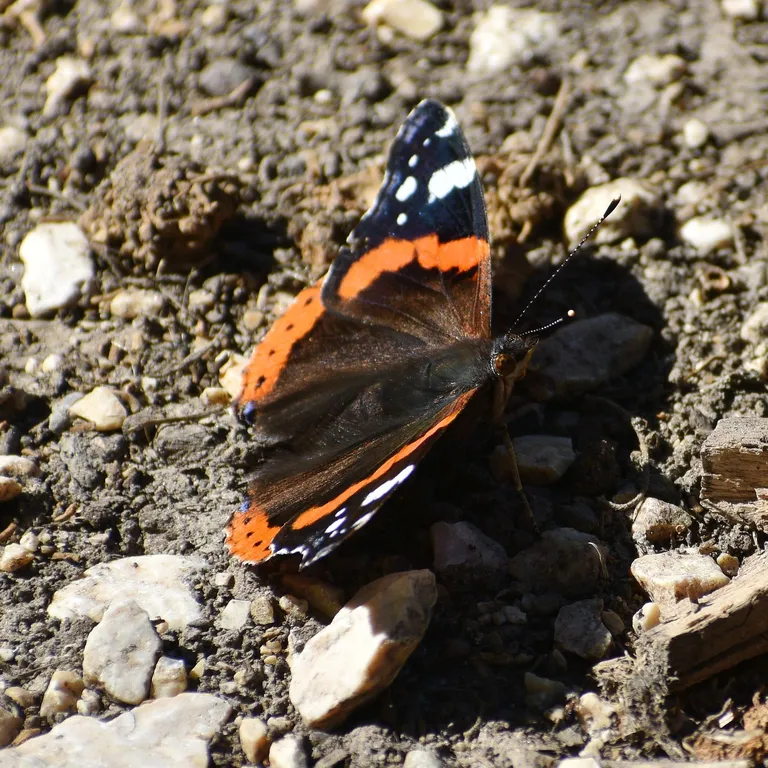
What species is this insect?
Vanessa atalanta
